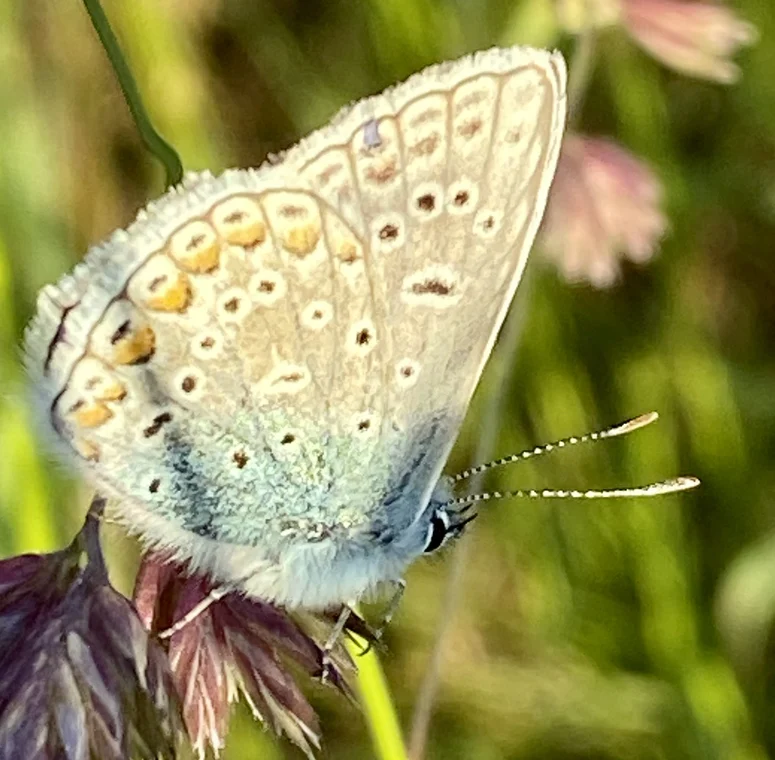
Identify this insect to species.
Polyommatus icarus
